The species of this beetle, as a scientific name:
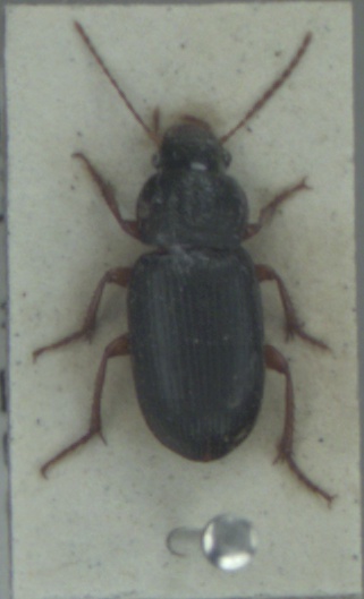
Ophonus azureus
